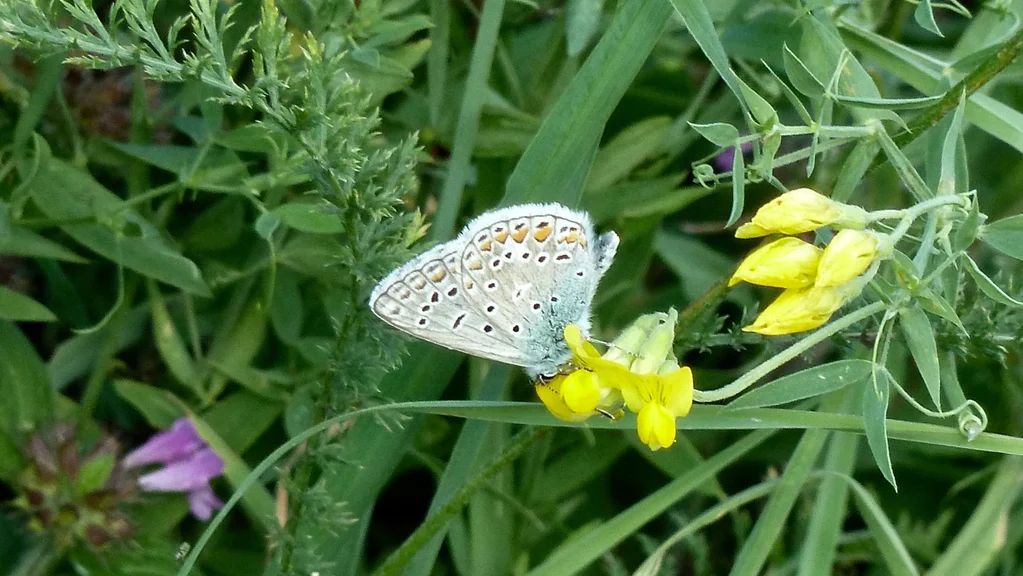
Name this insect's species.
Polyommatus icarus
